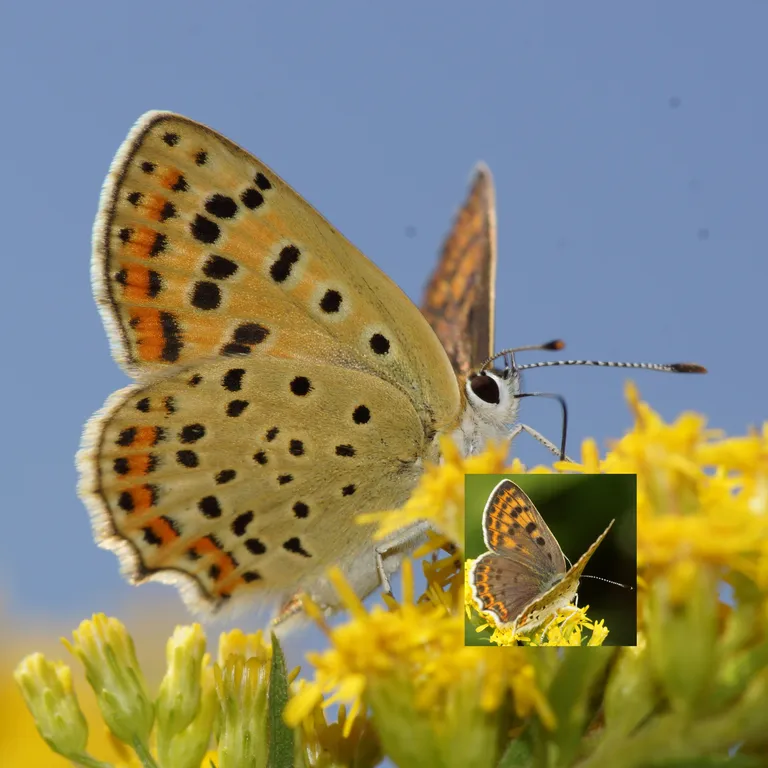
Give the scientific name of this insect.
Lycaena tityrus (also Loweia tityrus)
